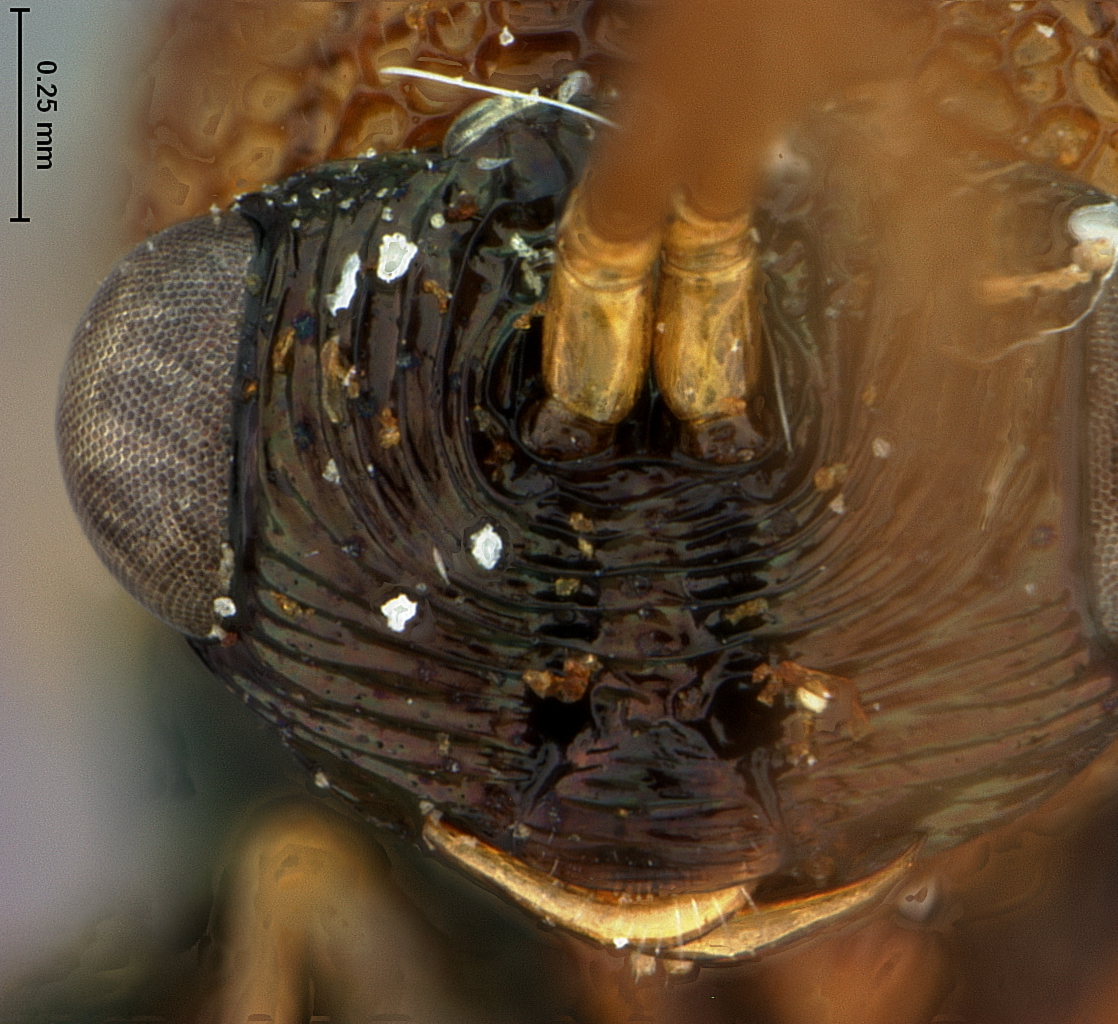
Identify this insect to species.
Lophyrocera floridana
